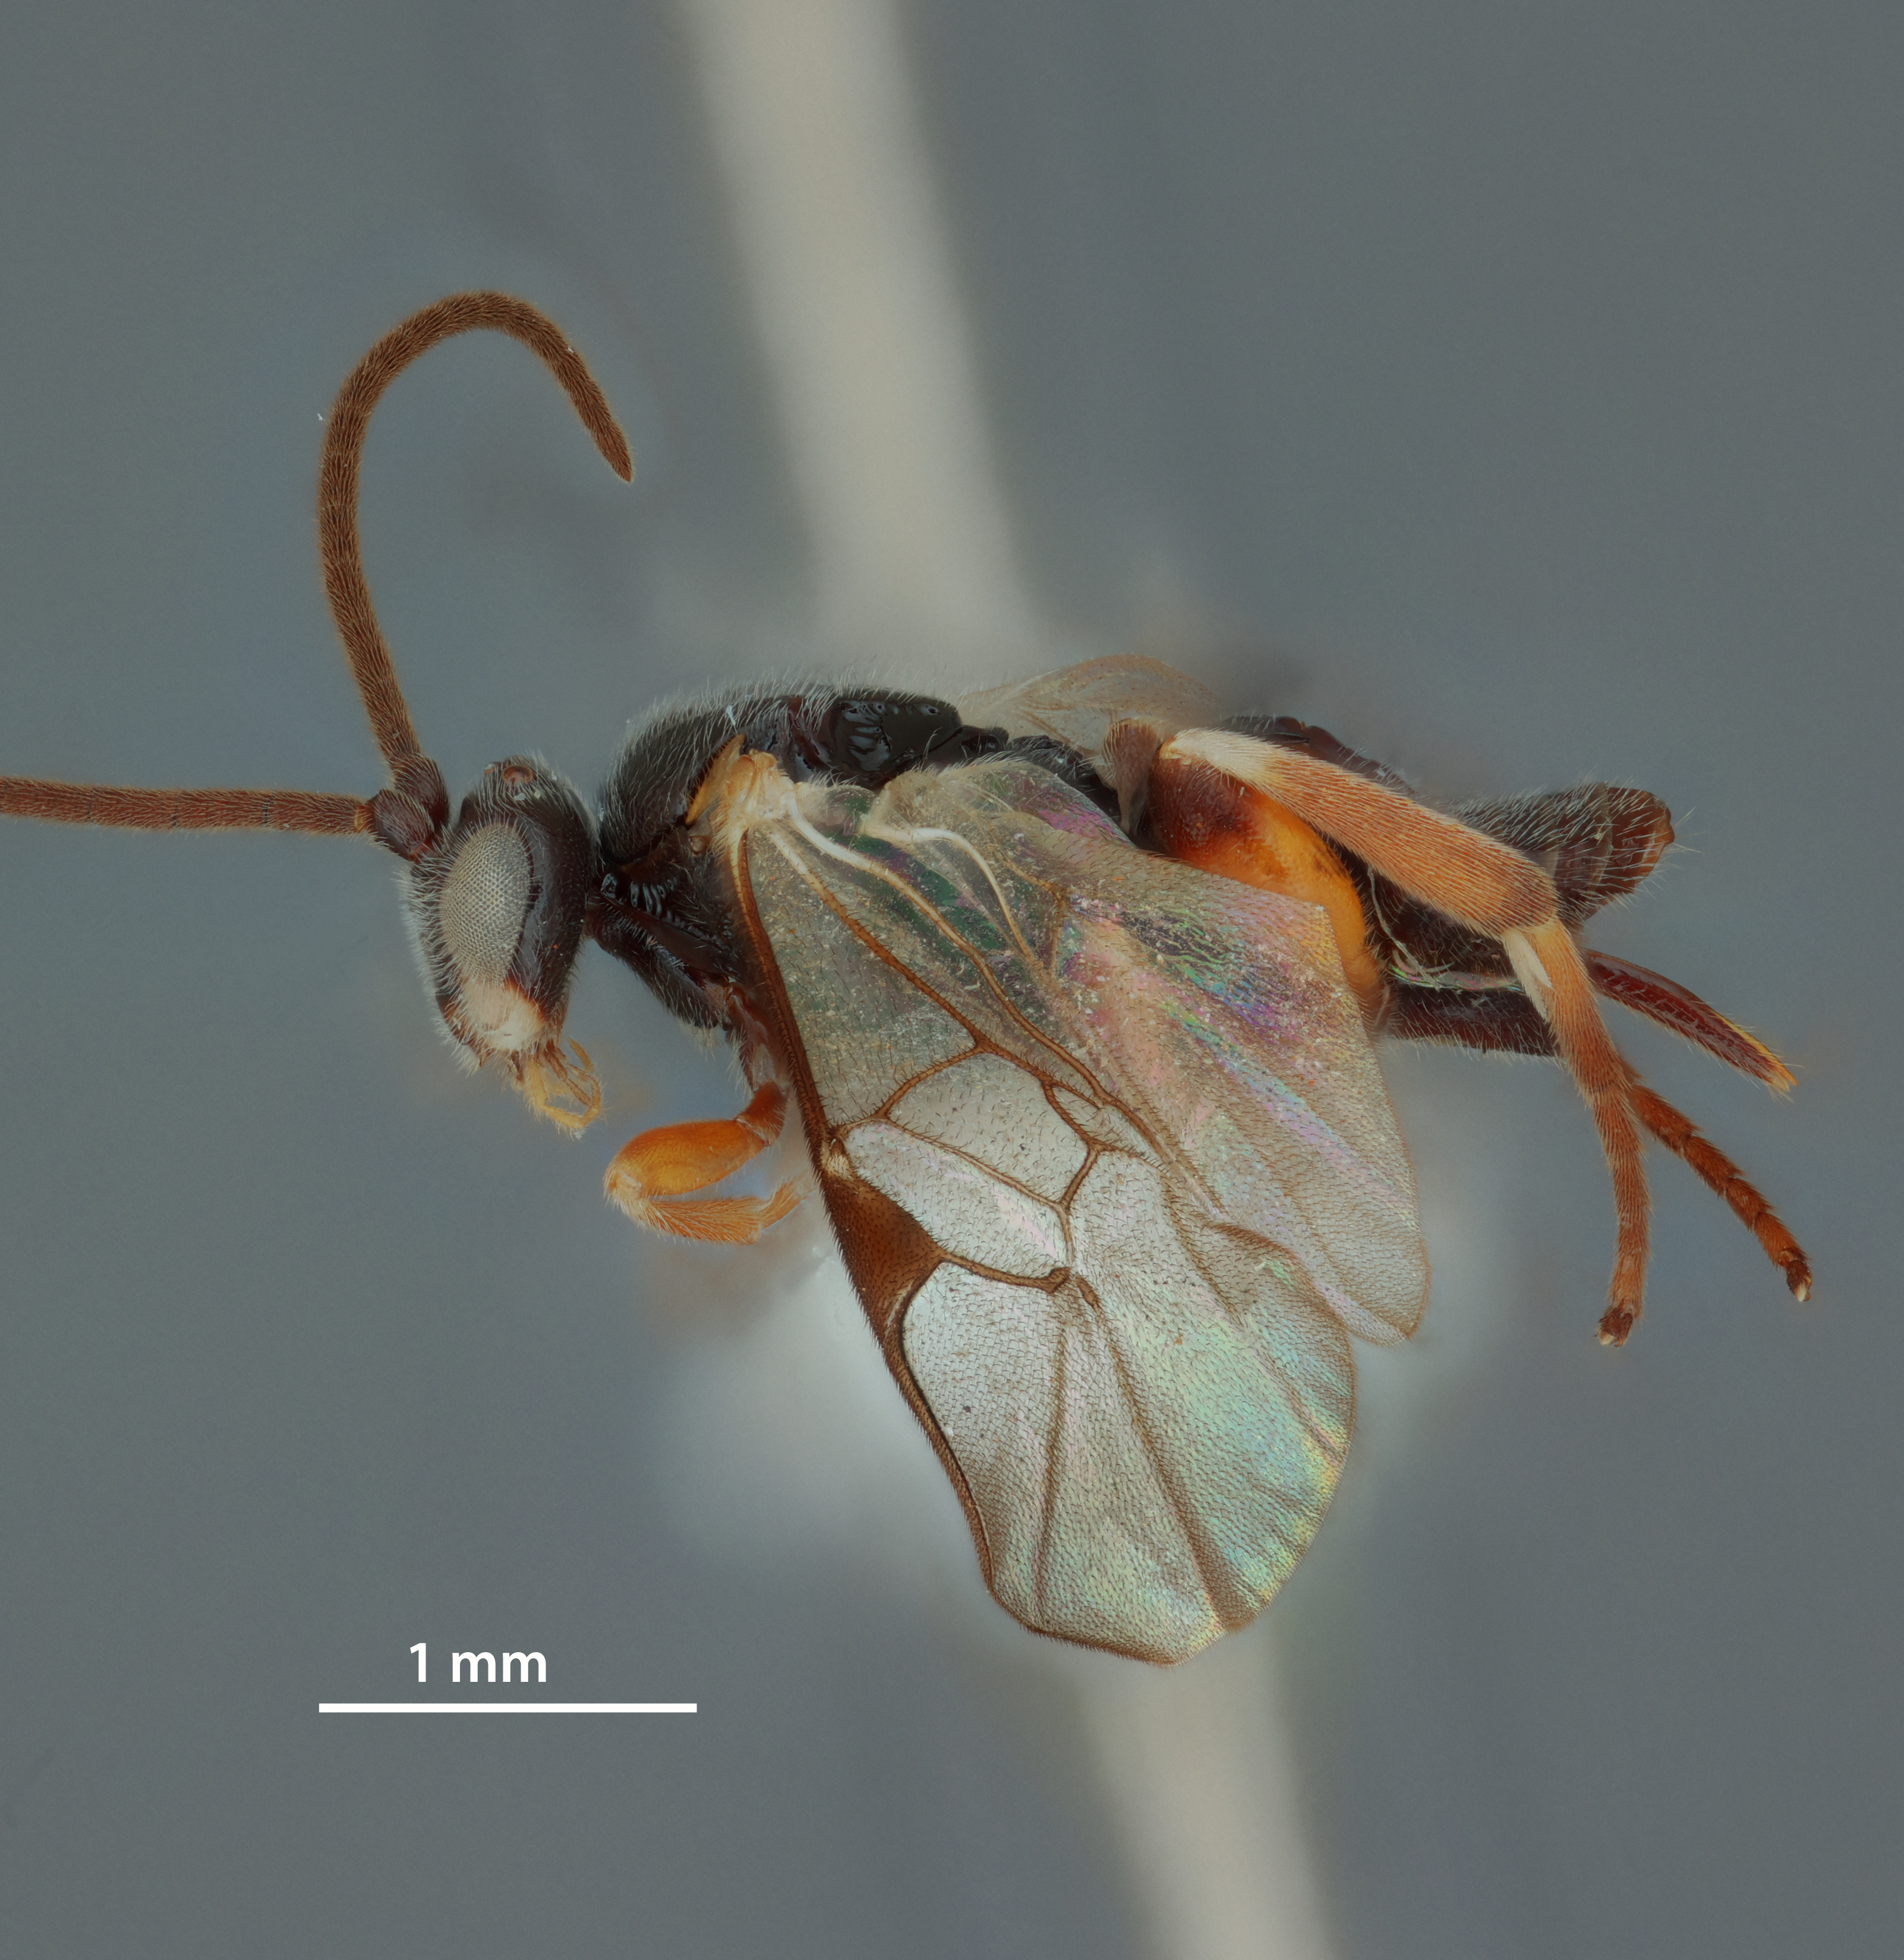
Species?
Alphomelon xestopyga
